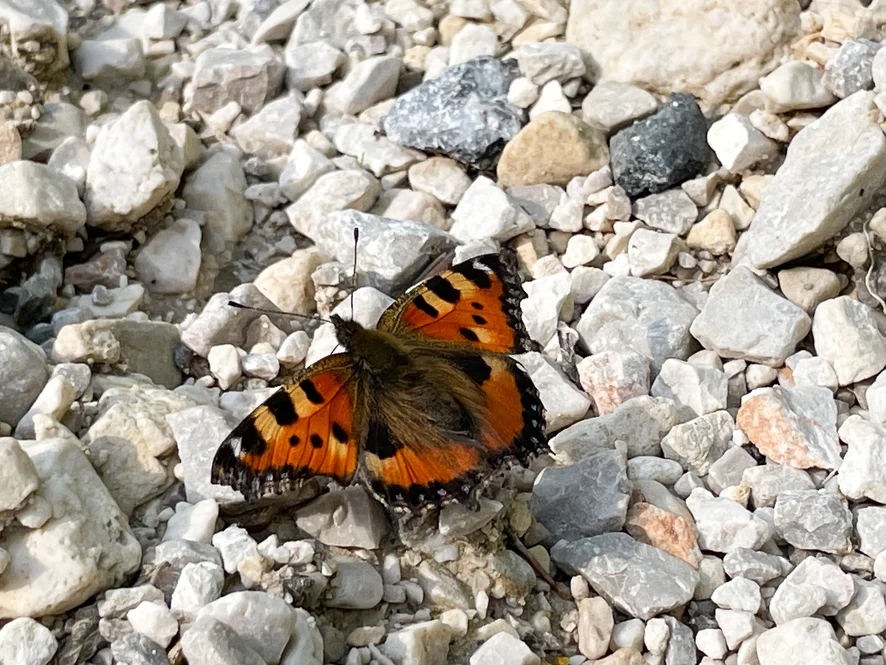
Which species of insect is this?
Aglais urticae
